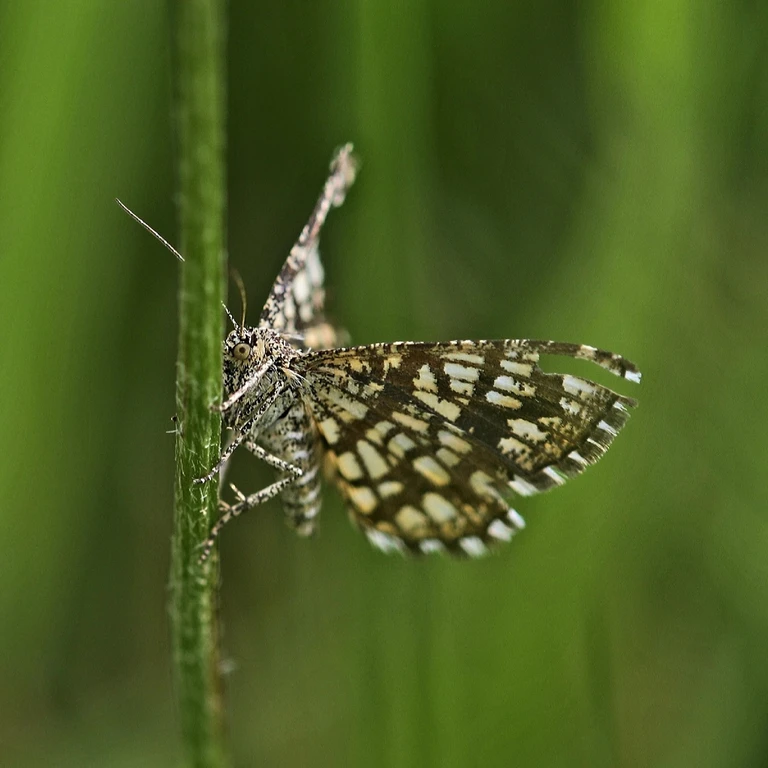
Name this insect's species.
Chiasmia clathrata
